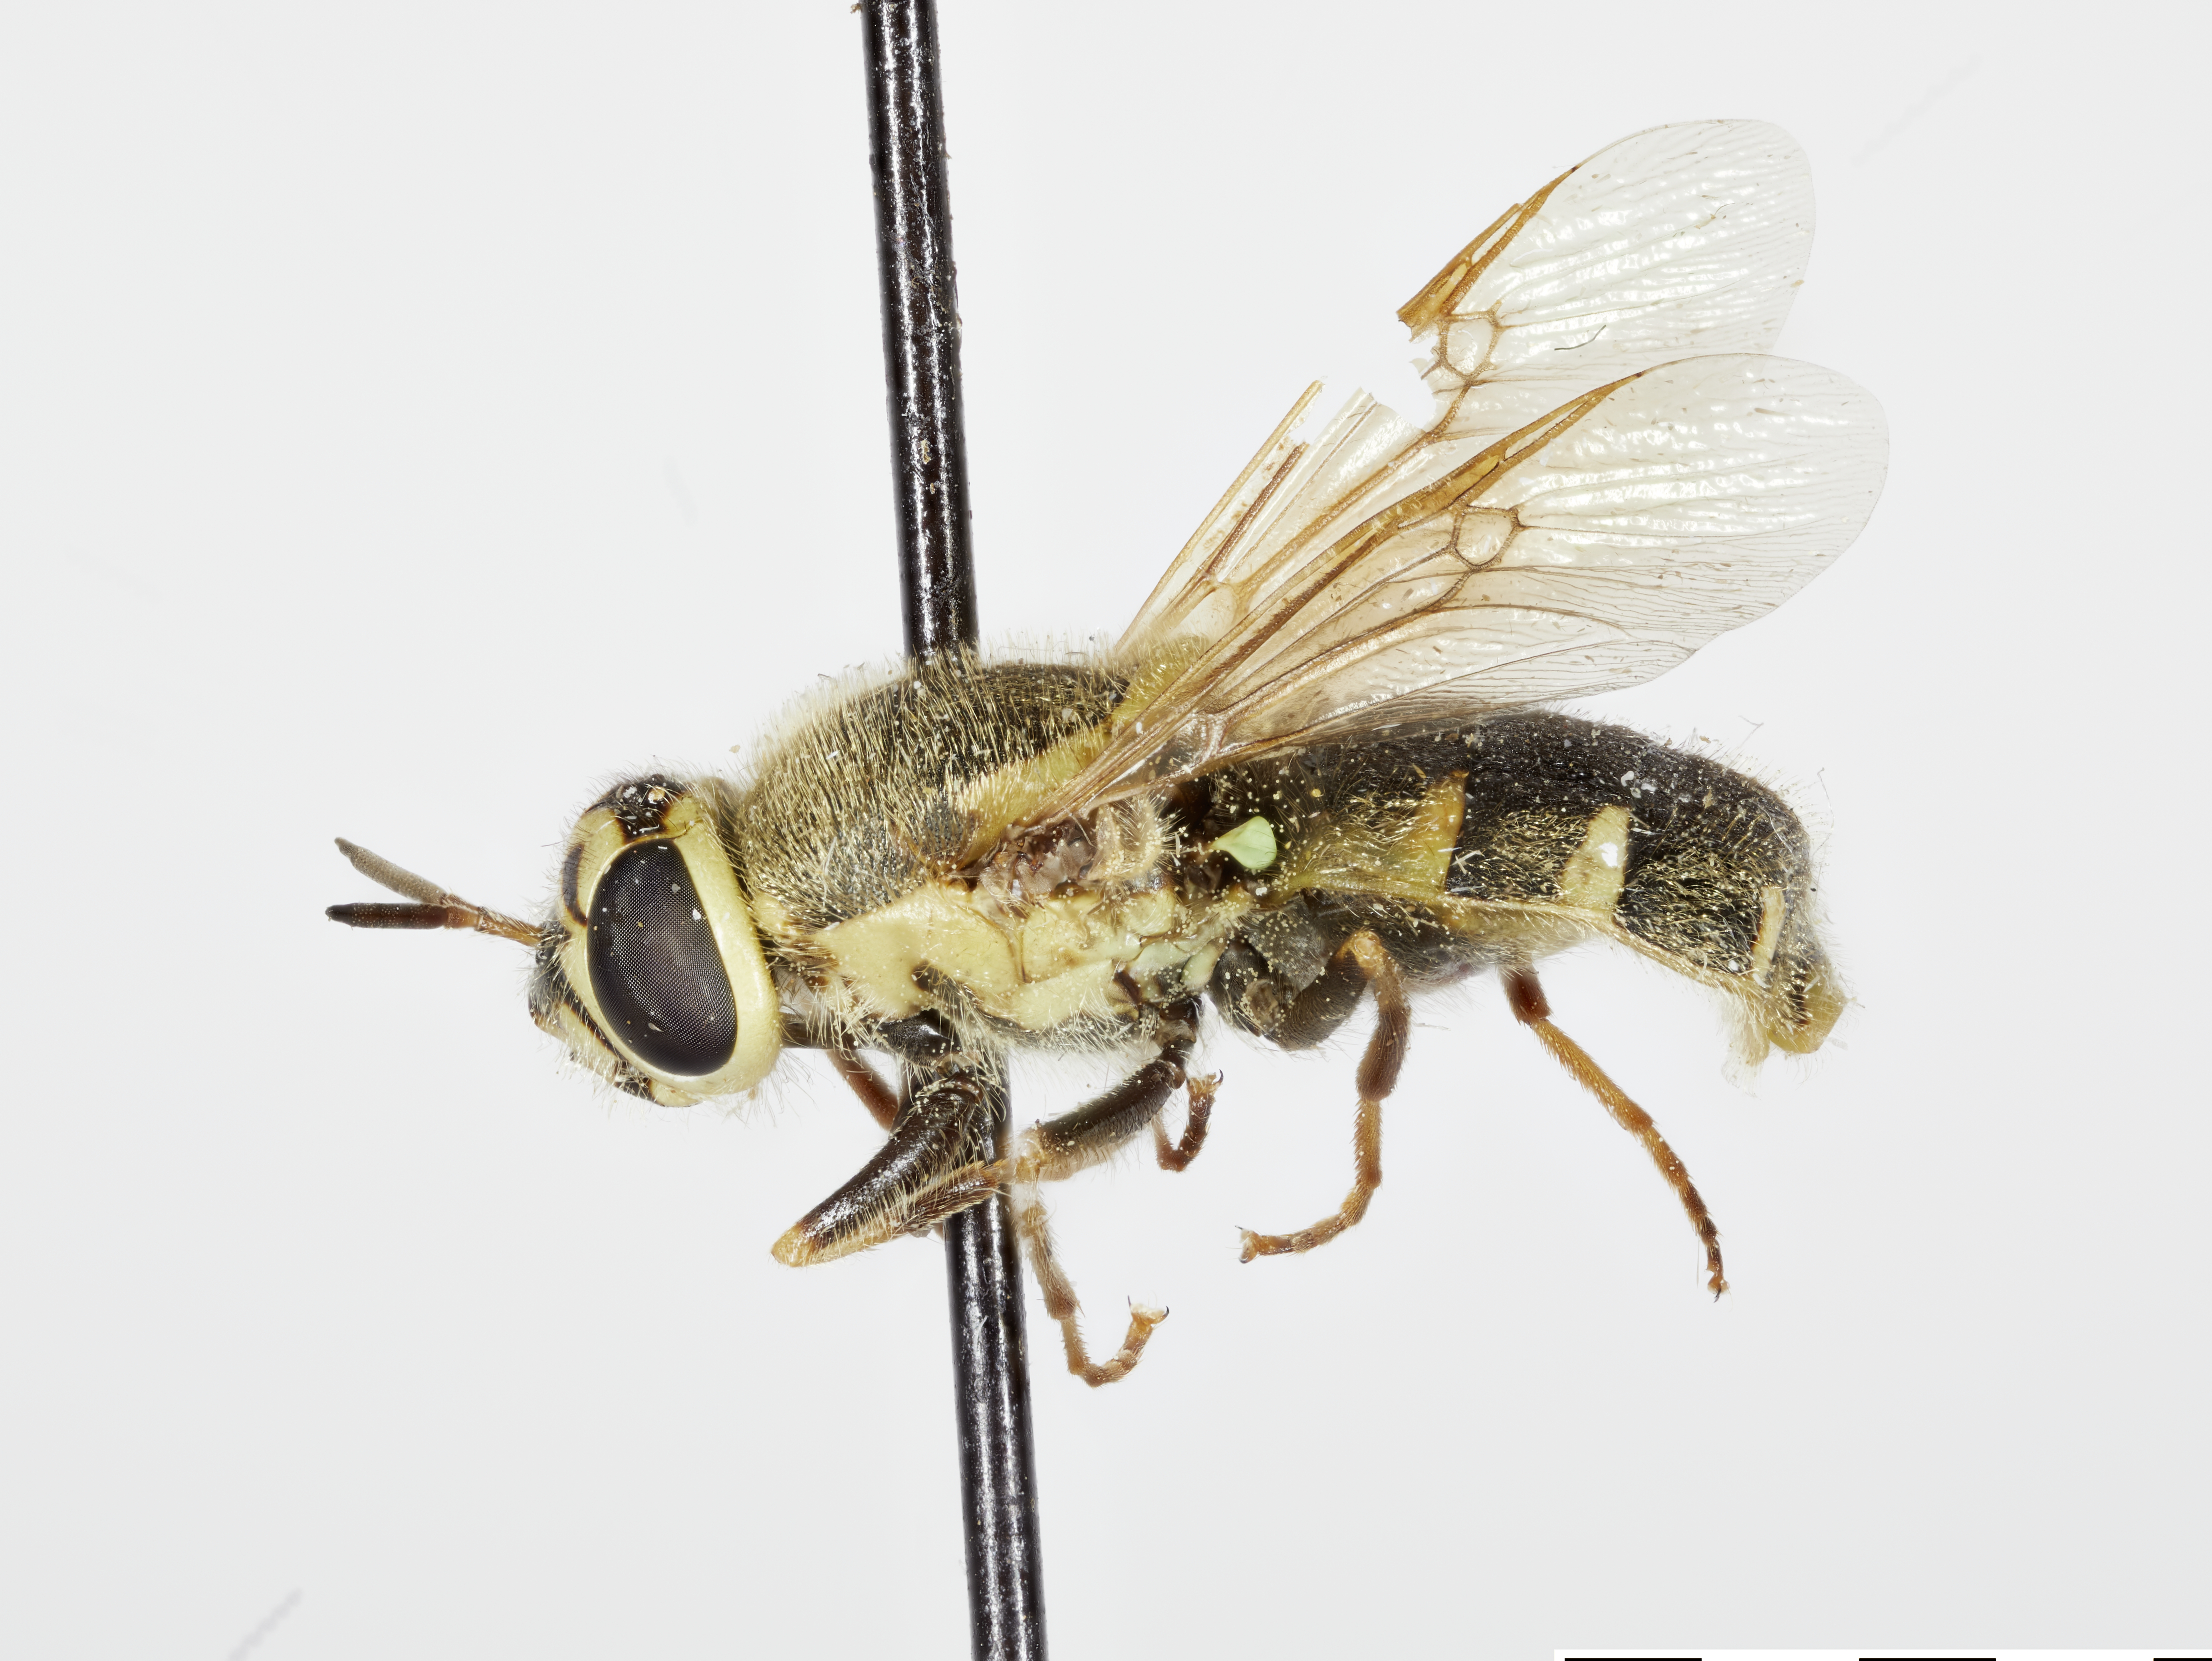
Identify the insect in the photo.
Labostigmina defecta
